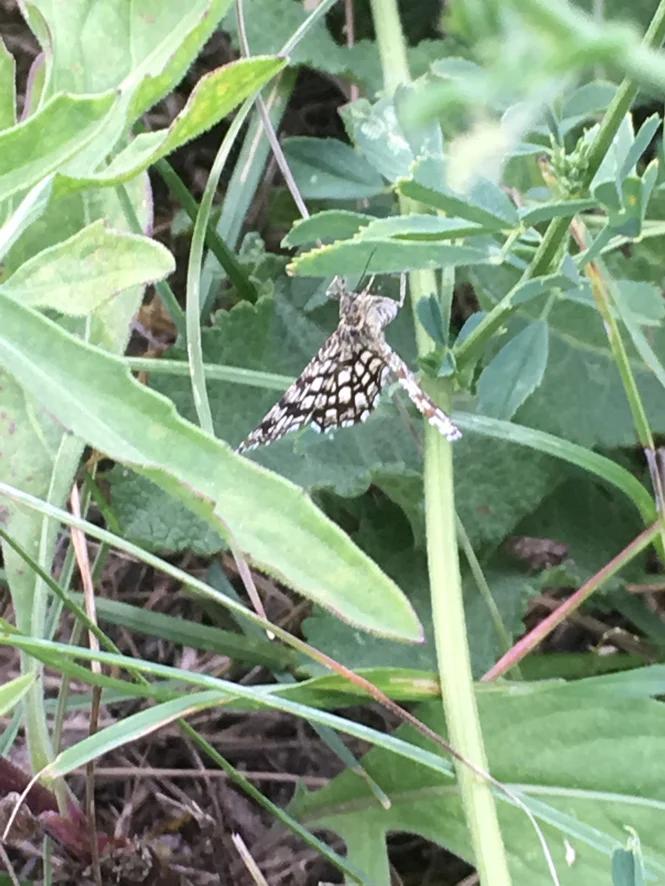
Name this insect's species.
Chiasmia clathrata
